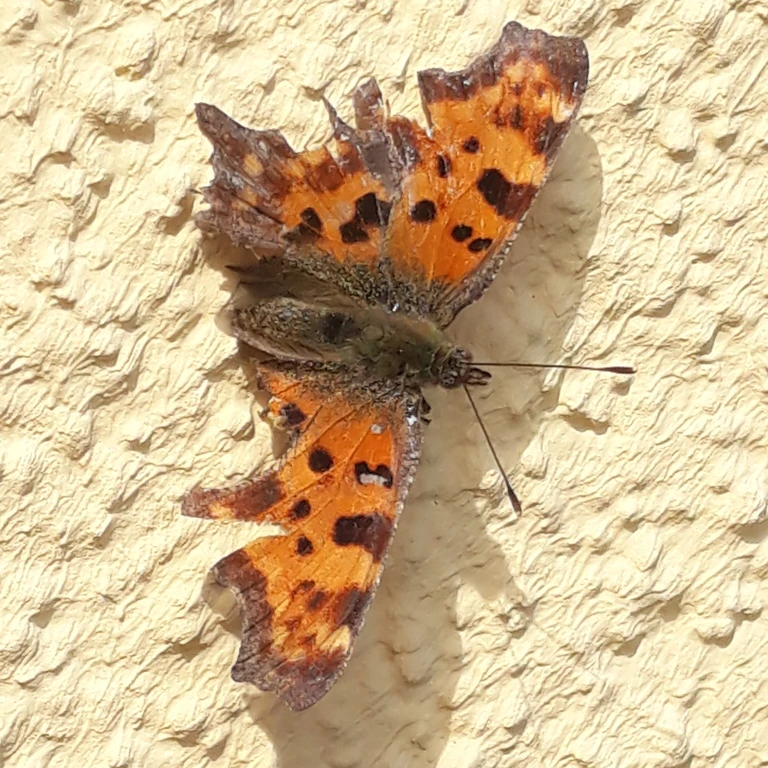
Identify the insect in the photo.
Polygonia c-album
